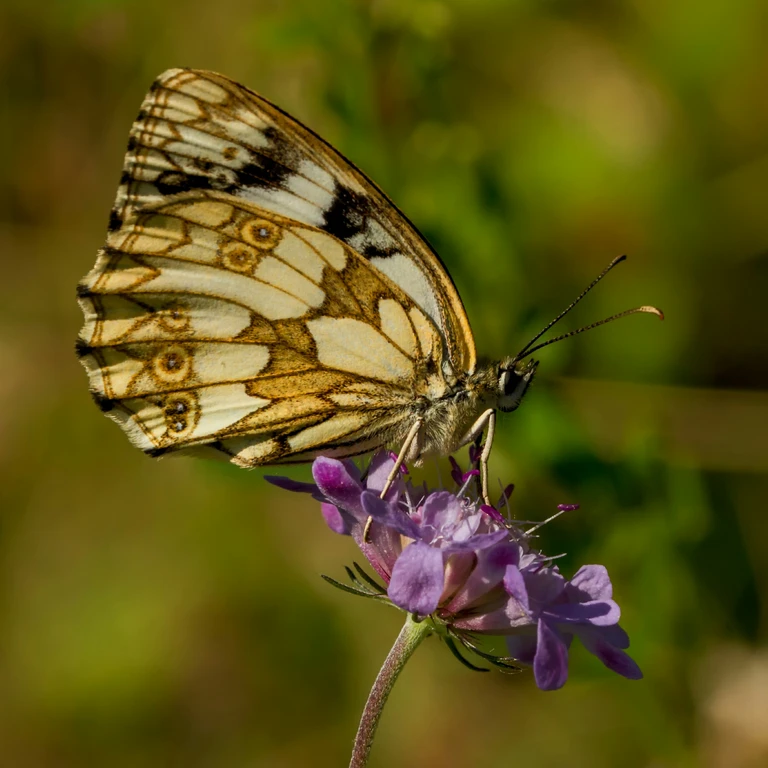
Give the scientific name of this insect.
Melanargia galathea
